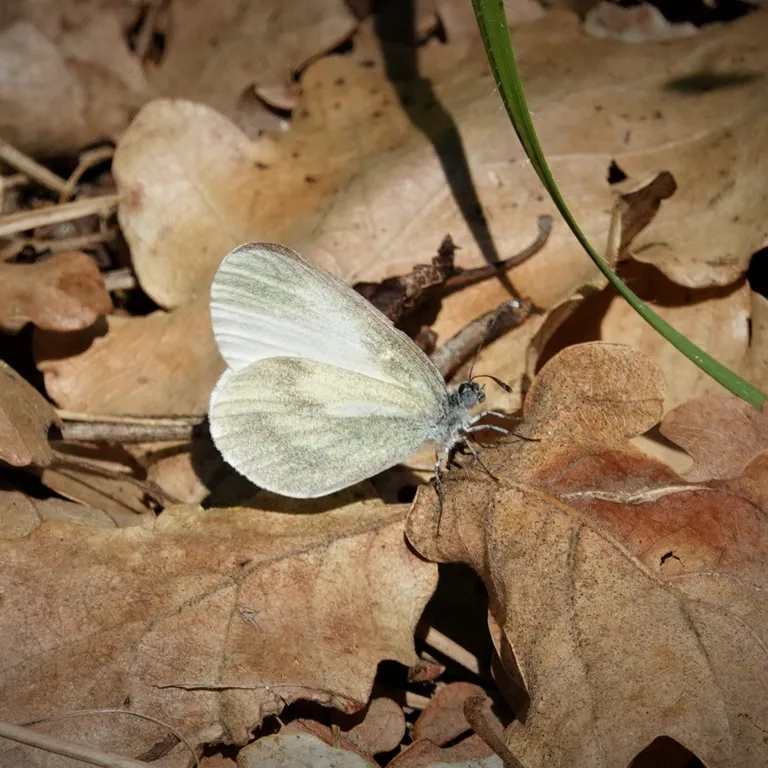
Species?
Leptidea sinapis/juvernica
